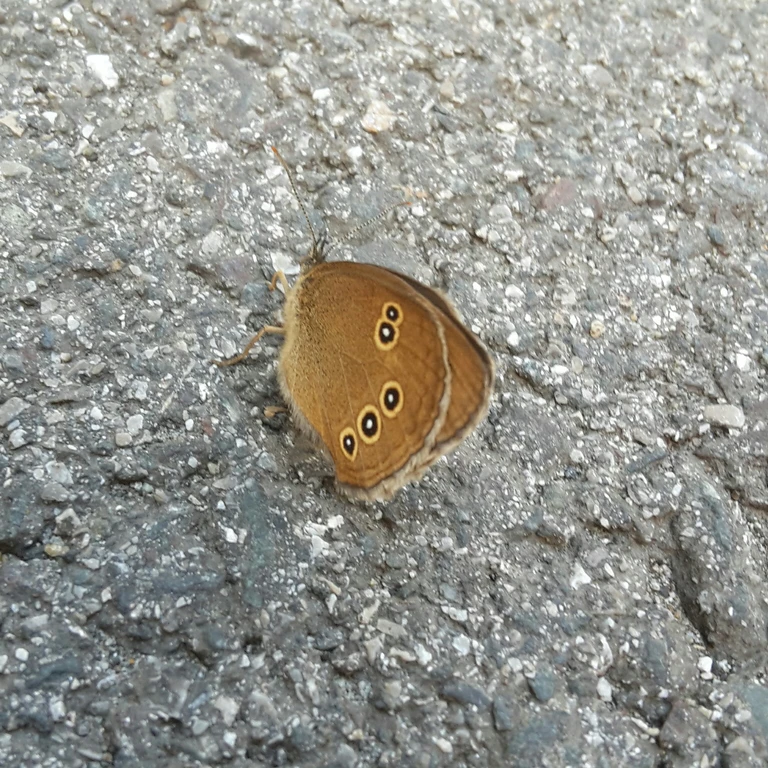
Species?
Aphantopus hyperantus
